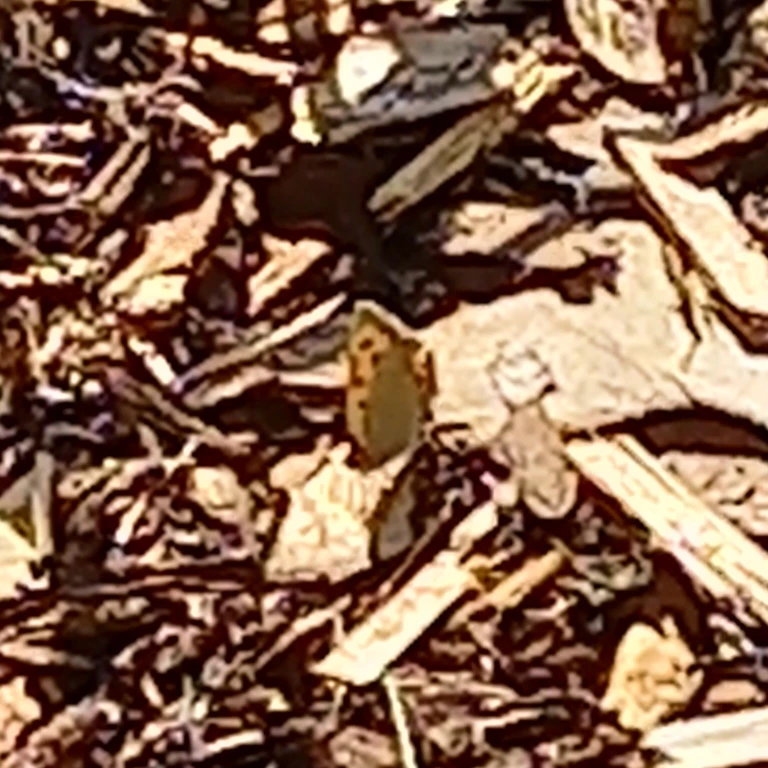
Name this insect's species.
Lycaena phlaeas
